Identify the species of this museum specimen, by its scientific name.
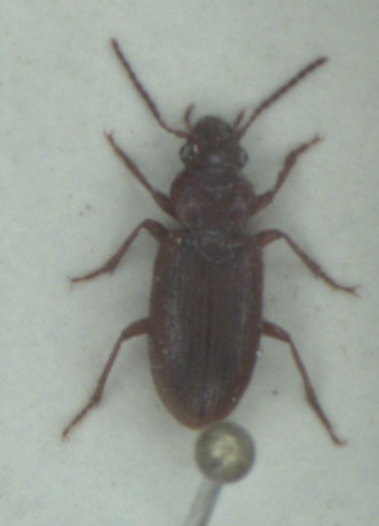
Dicheirotrichus gustavii
